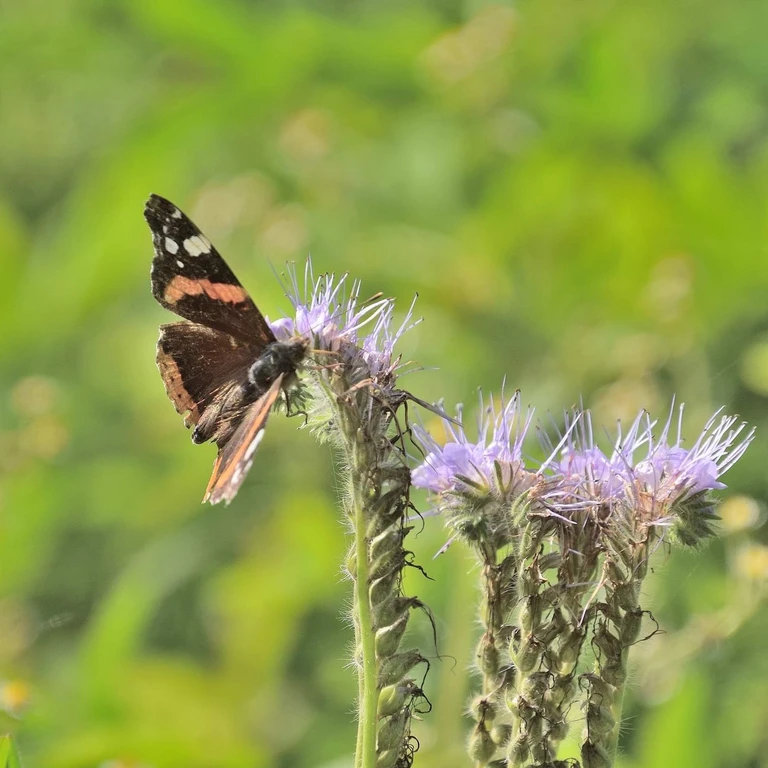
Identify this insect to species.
Vanessa atalanta
